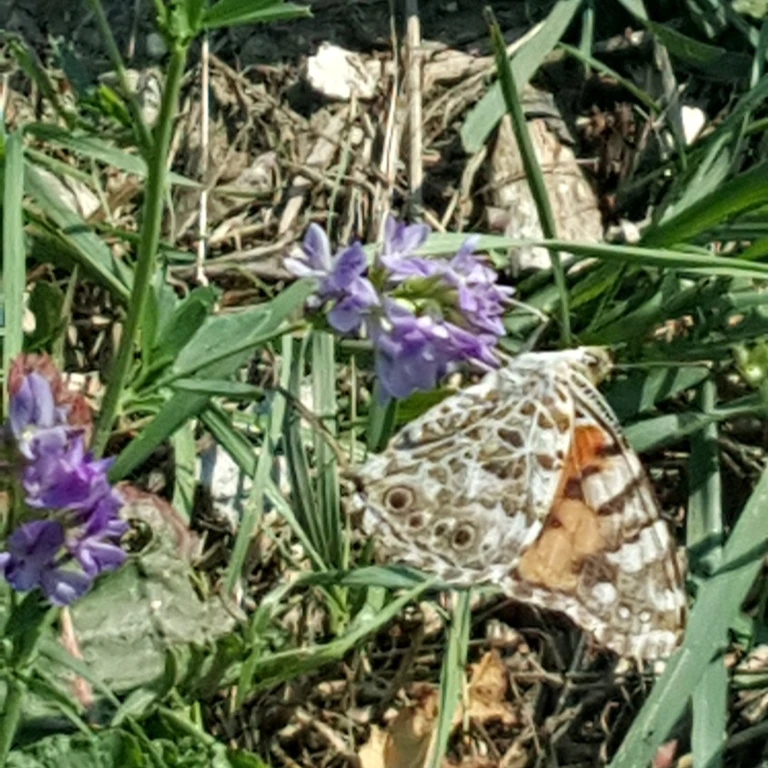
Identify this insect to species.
Vanessa cardui
